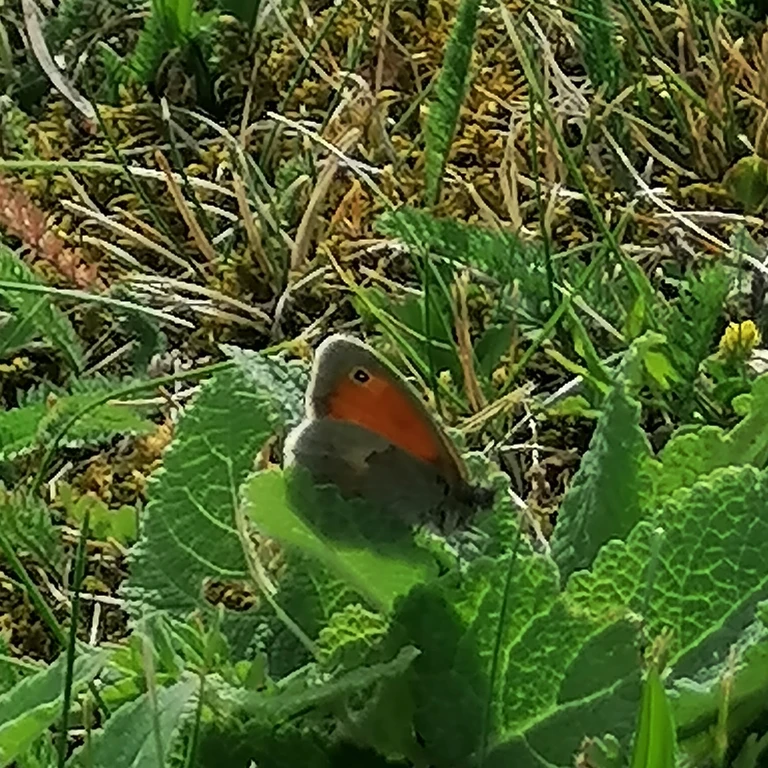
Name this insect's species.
Coenonympha pamphilus
